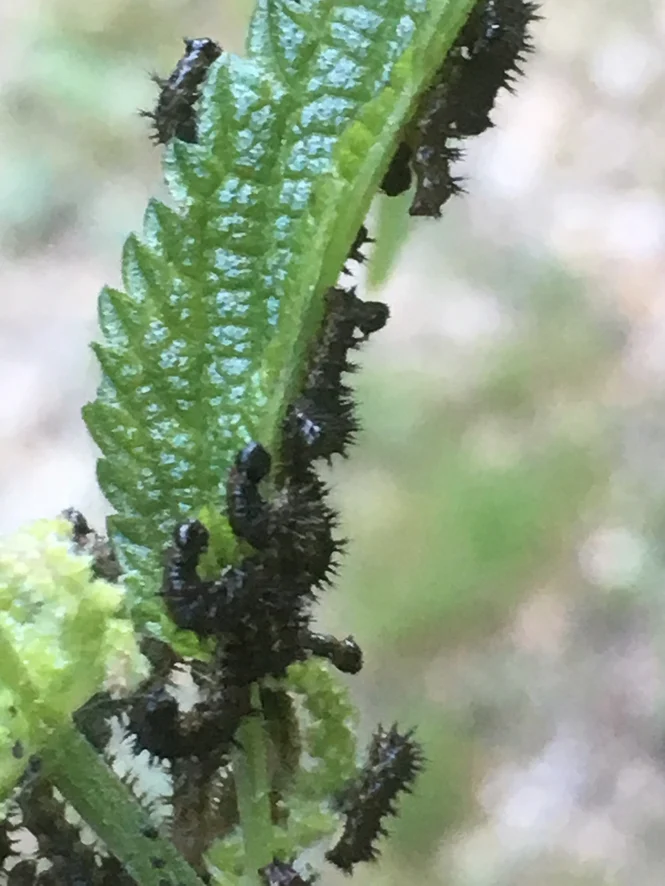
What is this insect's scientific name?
Araschnia levana
